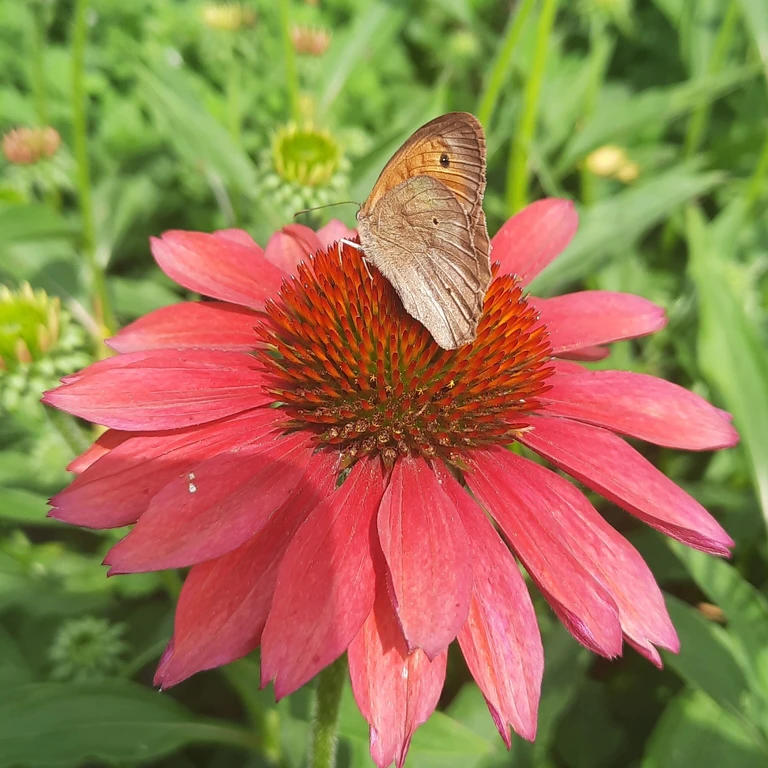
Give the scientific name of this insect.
Maniola jurtina
